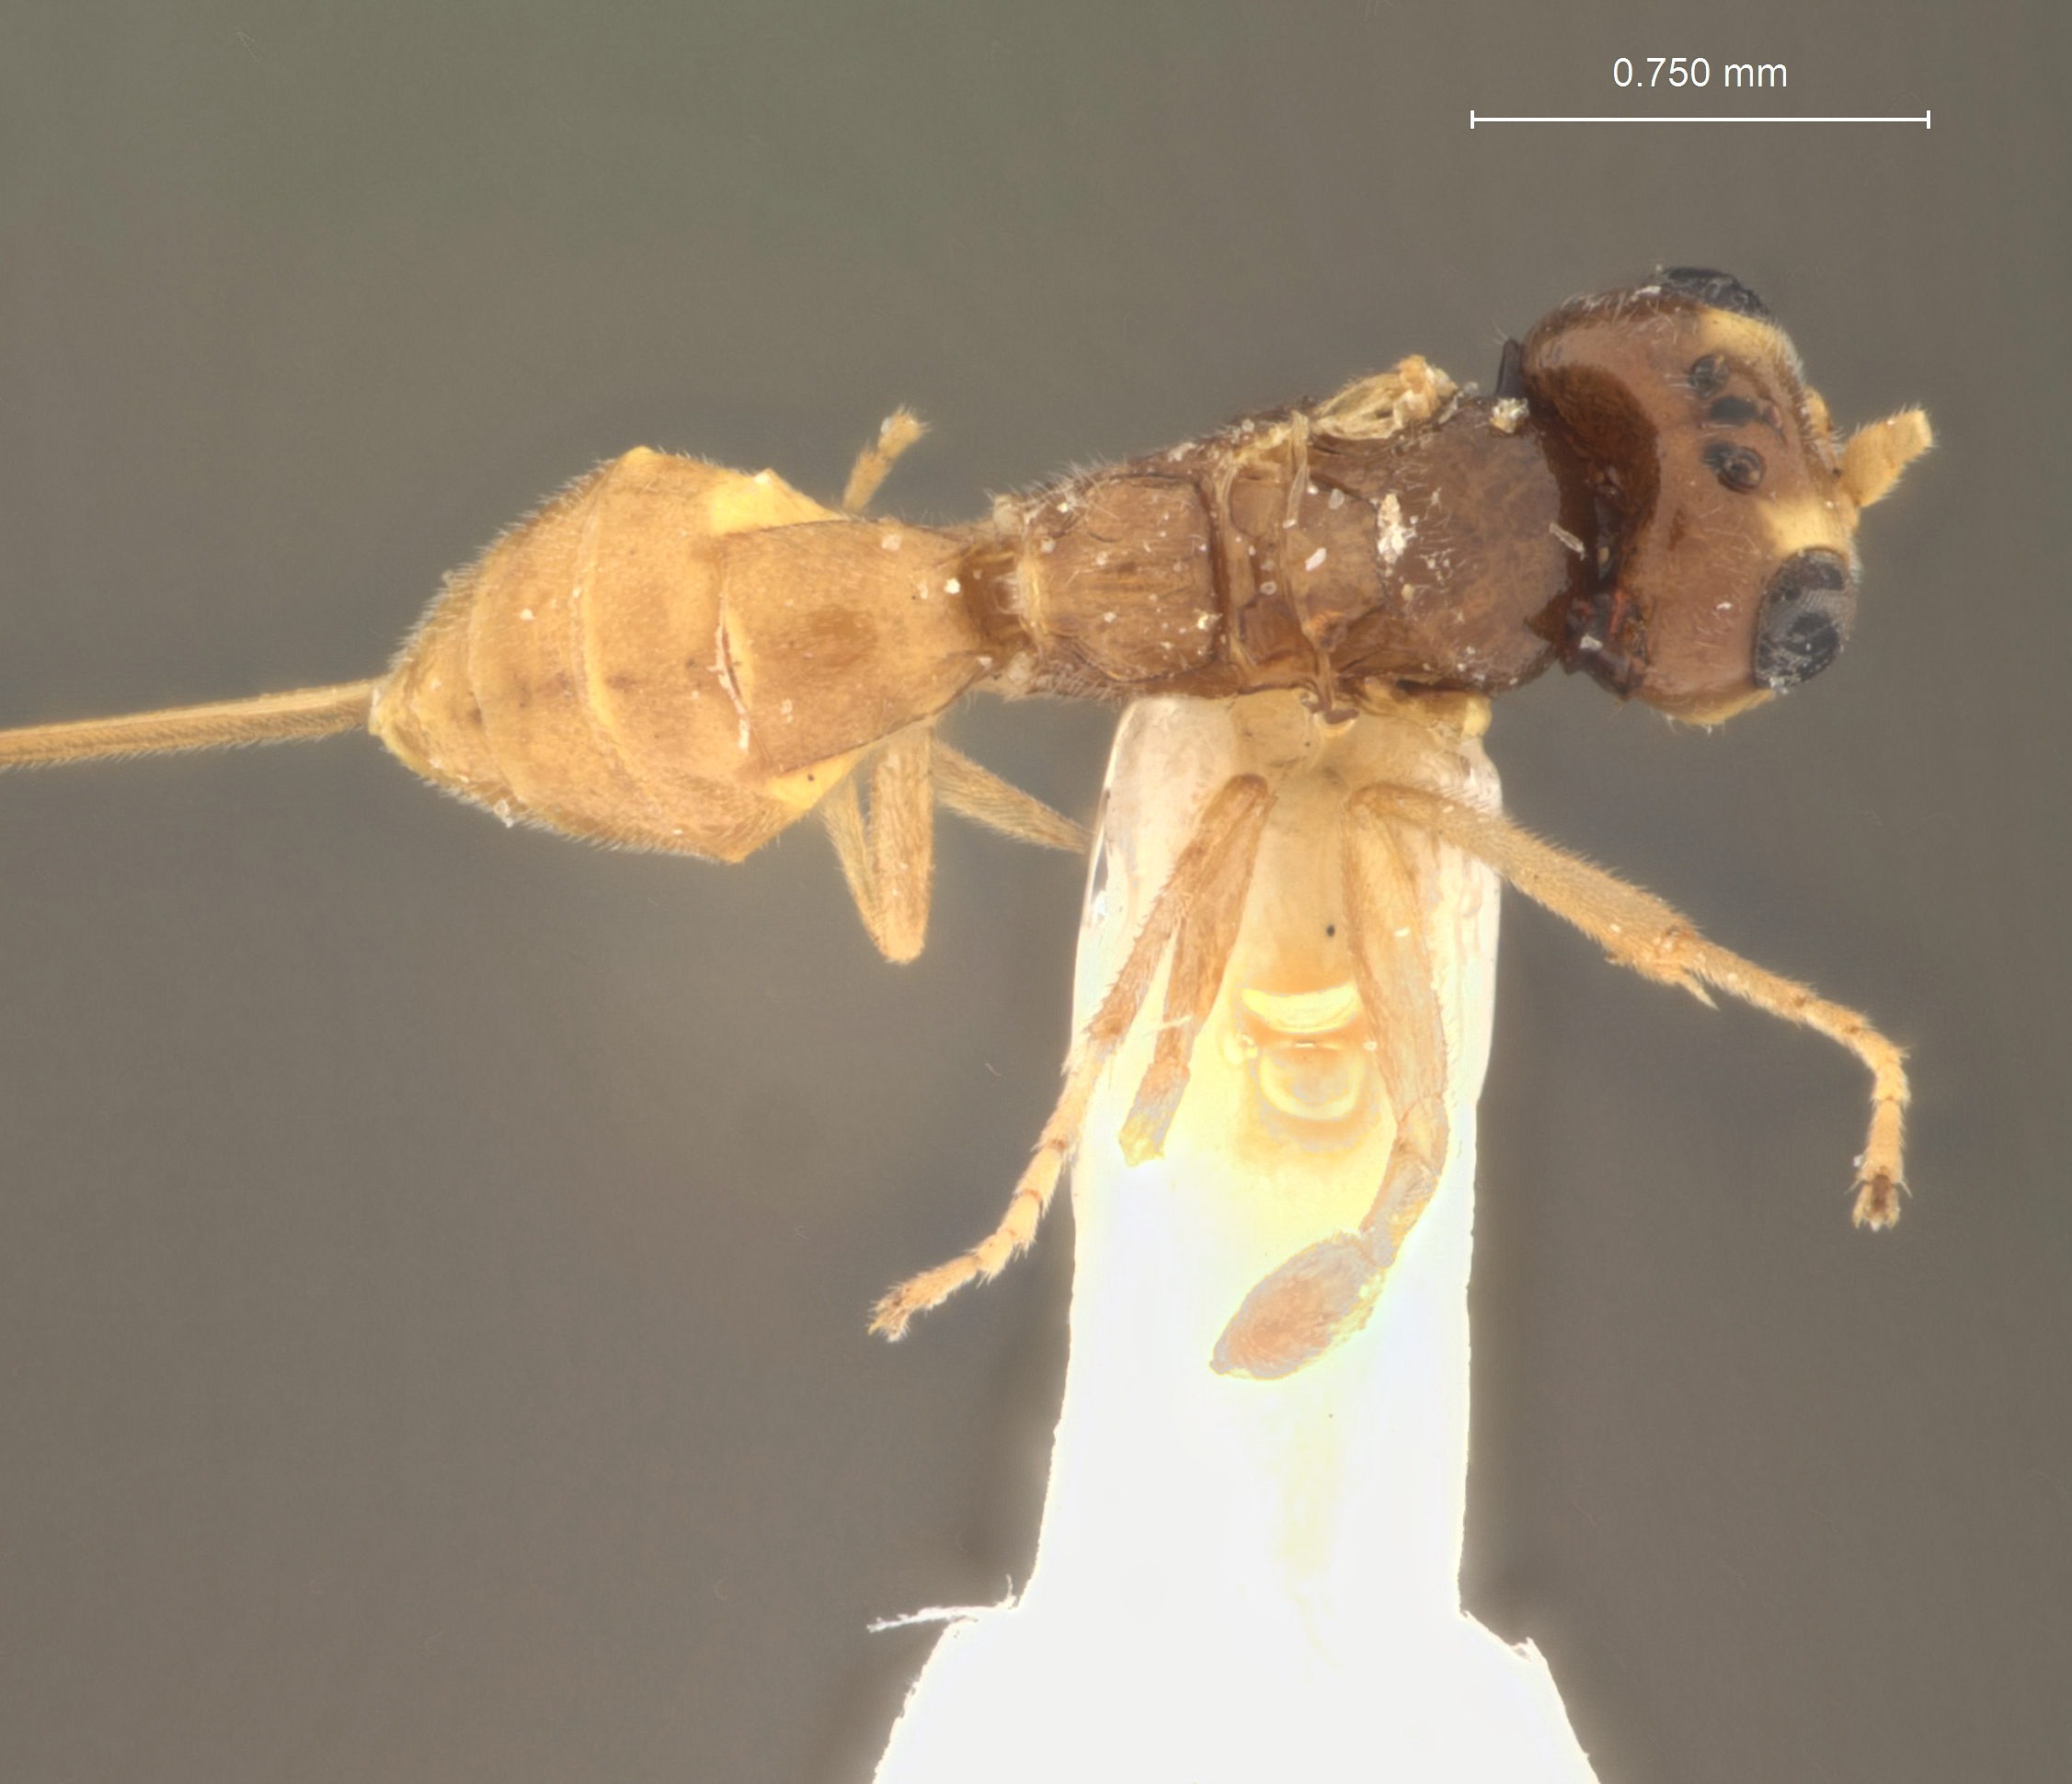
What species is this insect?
Lysiognatha comstockii
